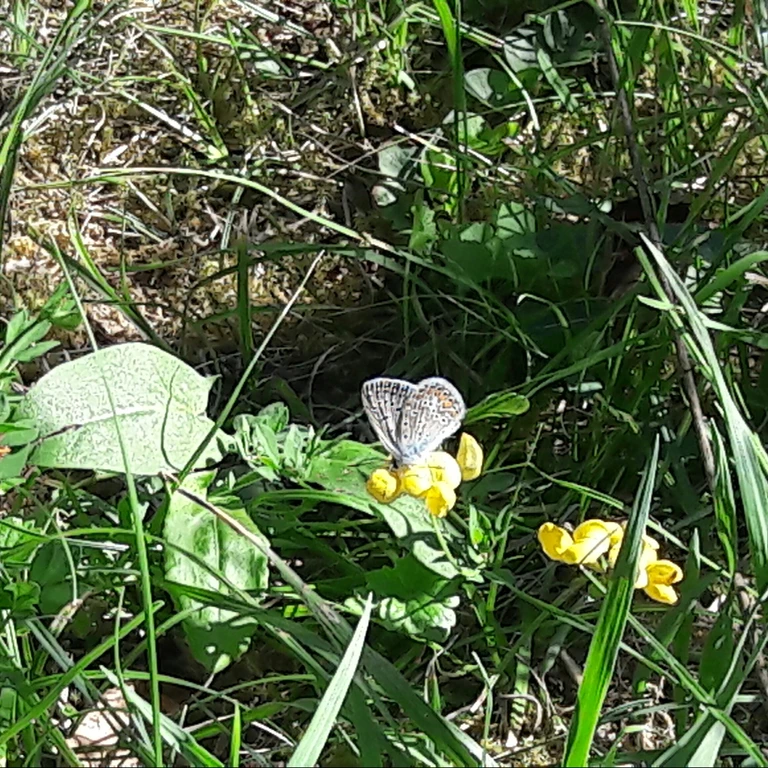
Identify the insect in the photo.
Polyommatus icarus
